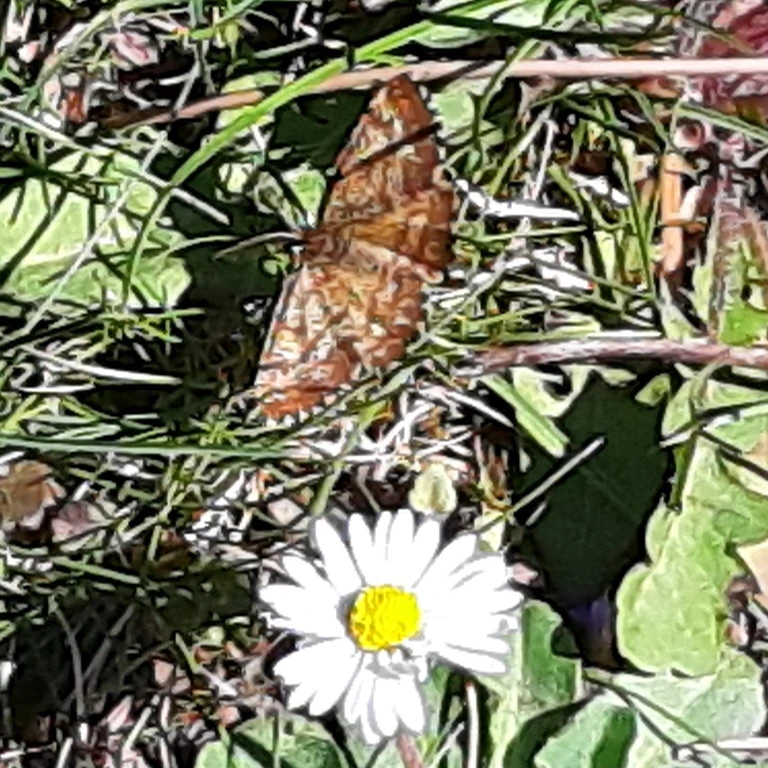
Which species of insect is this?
Ematurga atomaria
